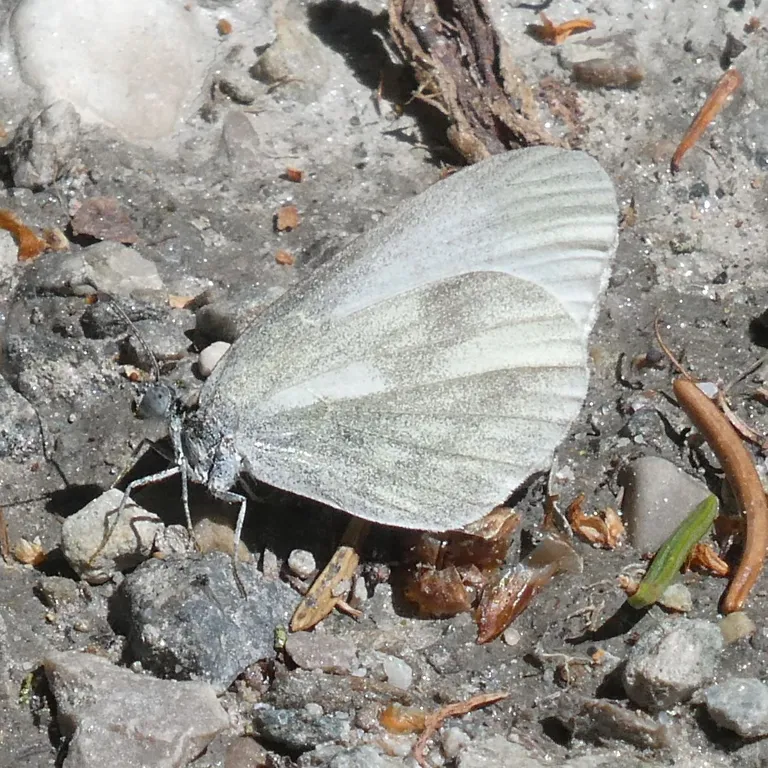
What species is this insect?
Leptidea sinapis/juvernica
